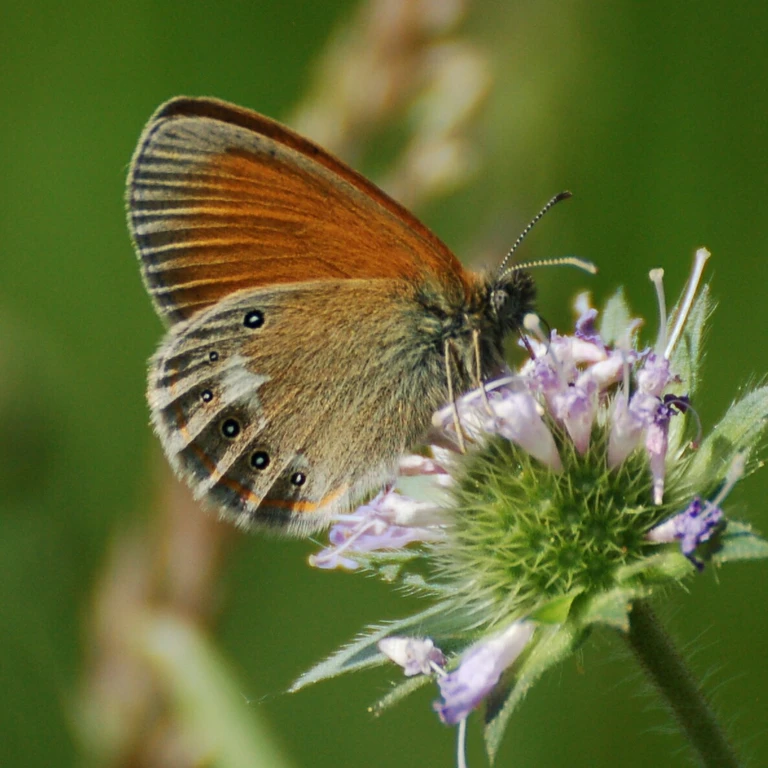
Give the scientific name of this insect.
Coenonympha glycerion (also Coenonympha iphis)
